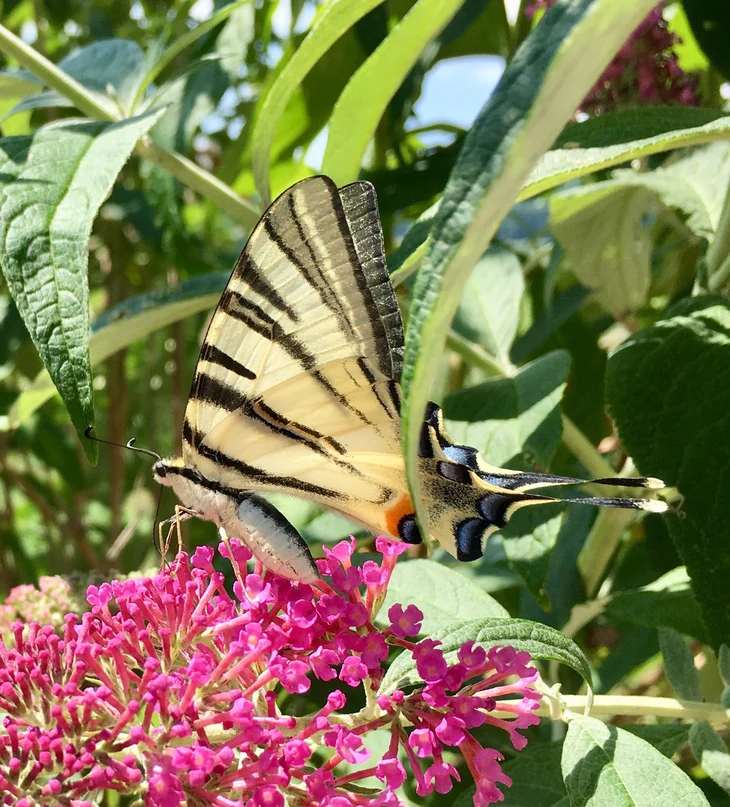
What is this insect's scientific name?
Iphiclides podalirius
